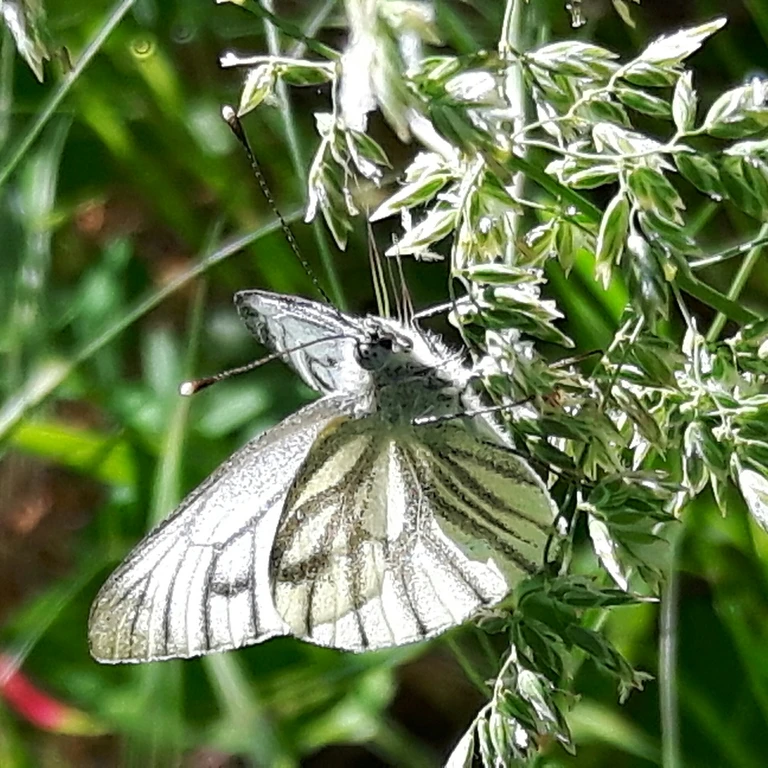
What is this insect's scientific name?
Pieris napi
